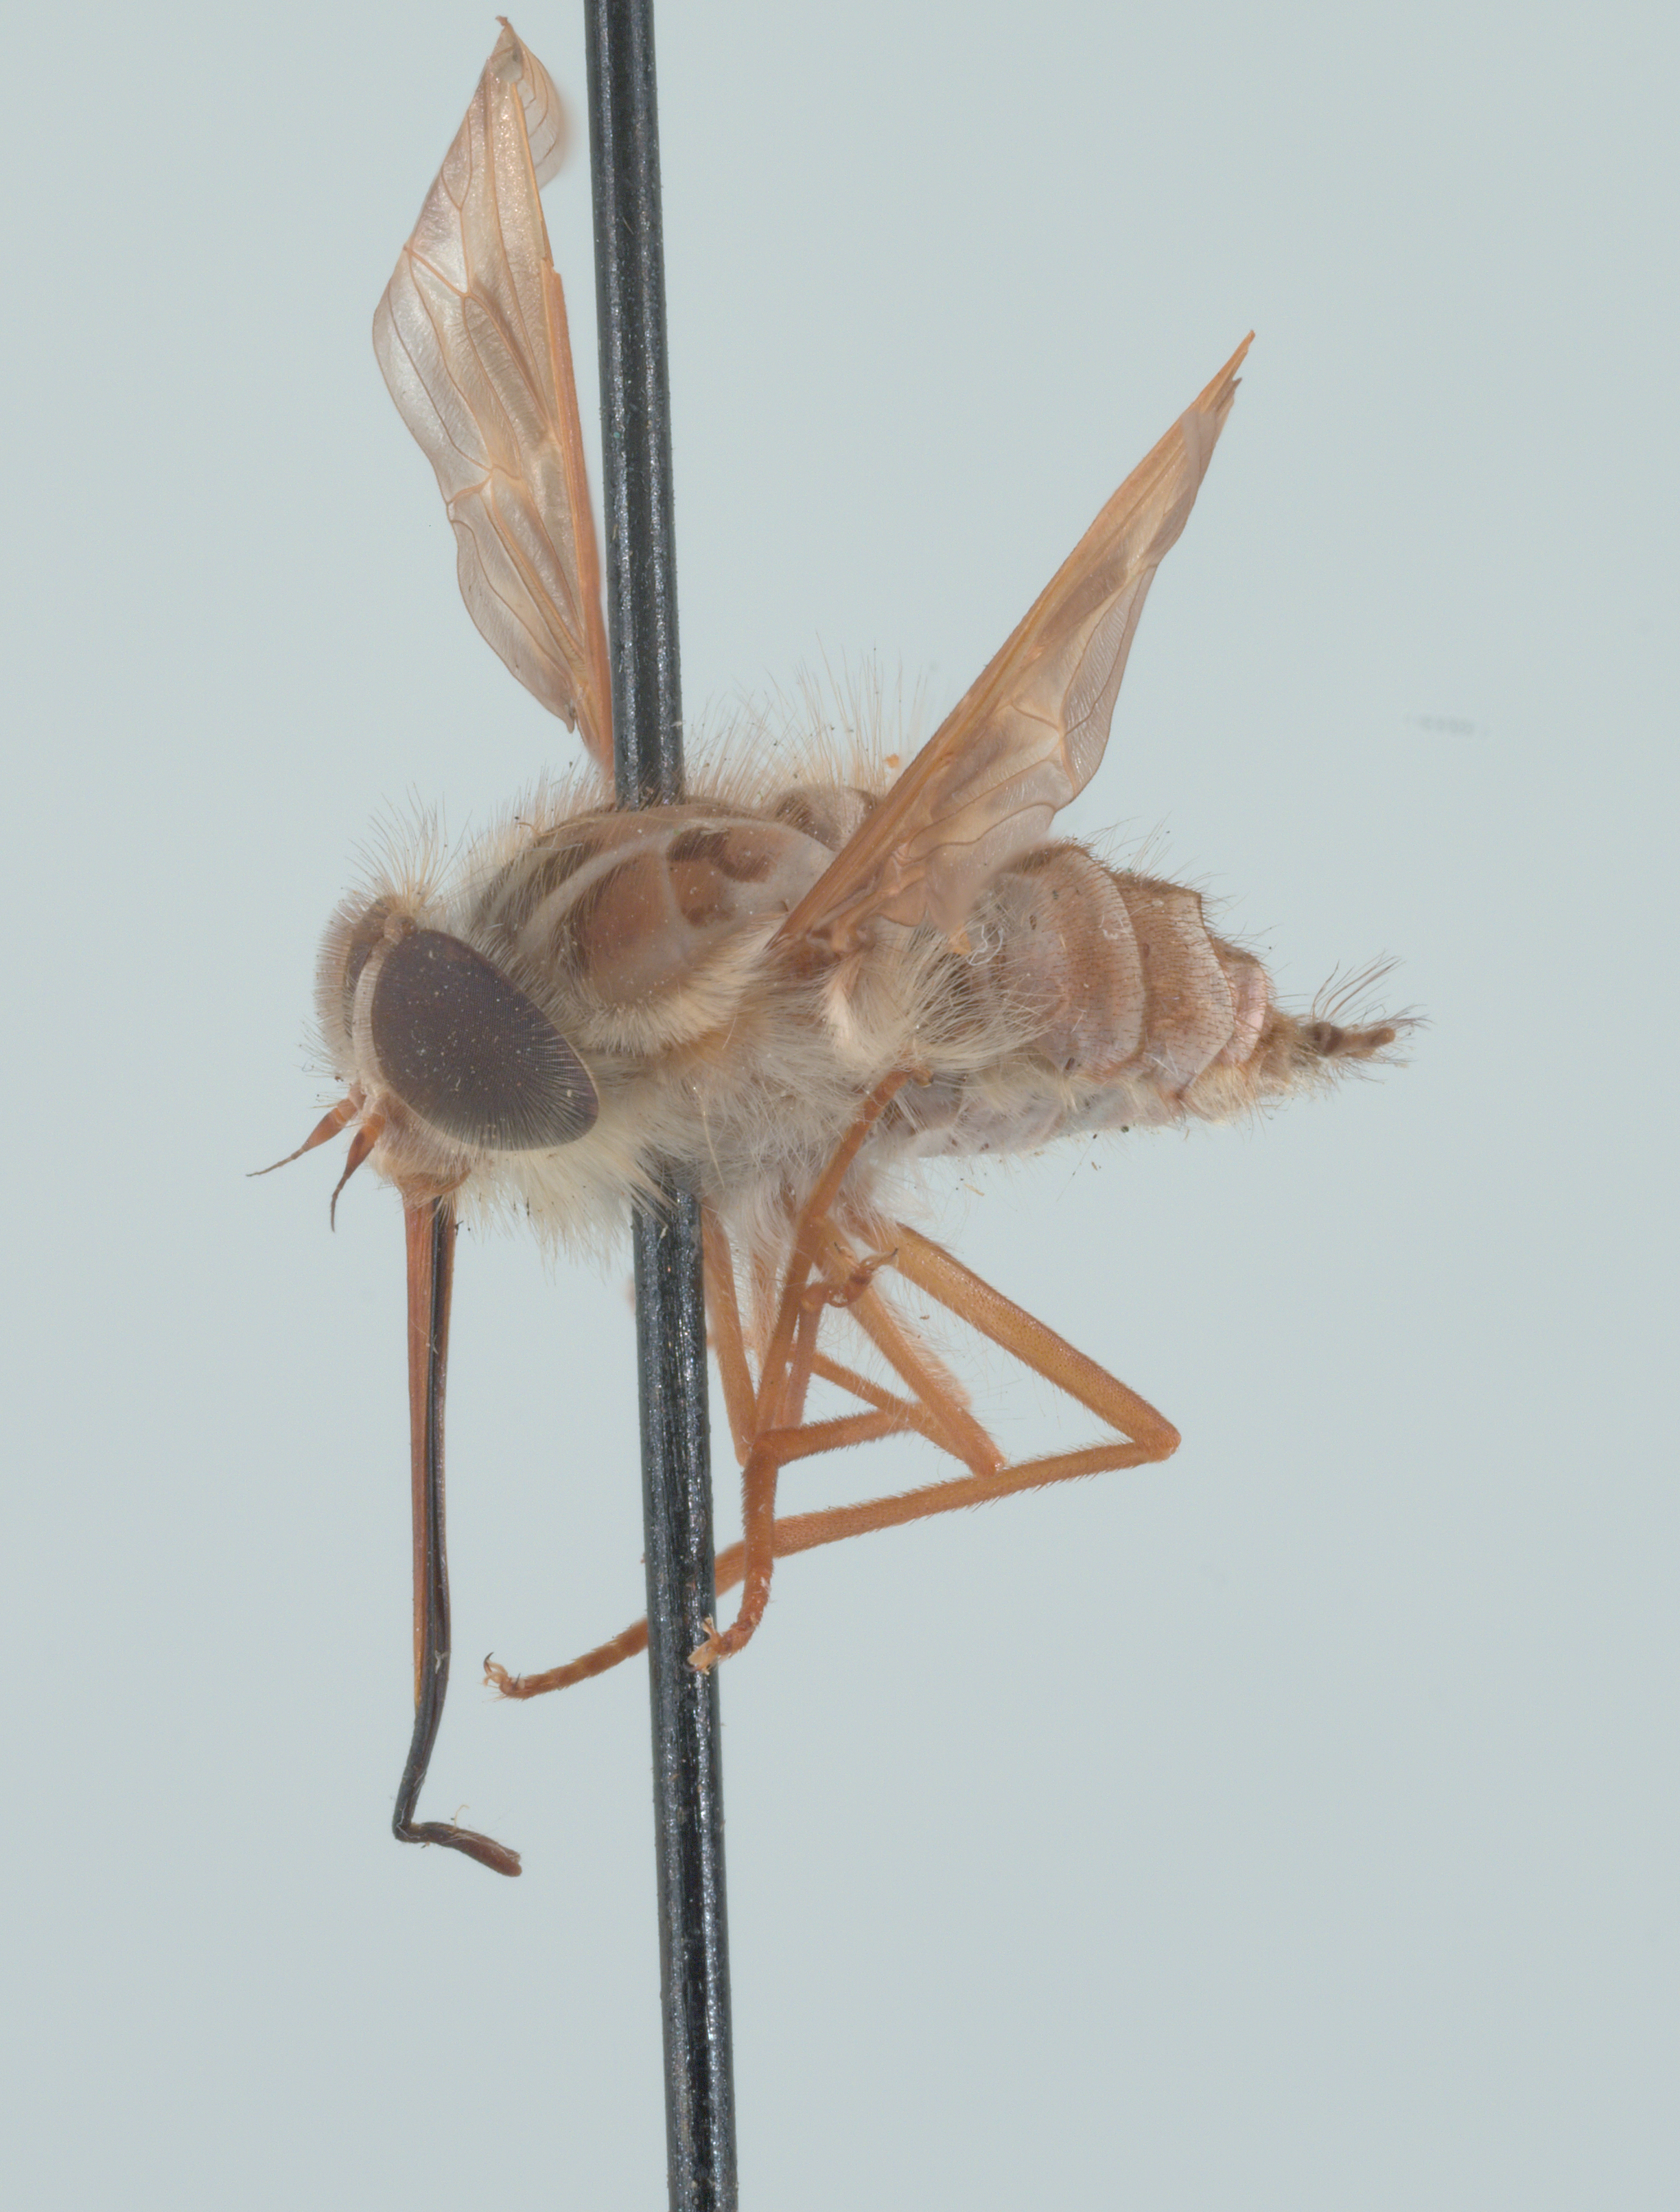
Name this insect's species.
Hirmoneura nubipennis (also Trichophthalma nubipennis)
